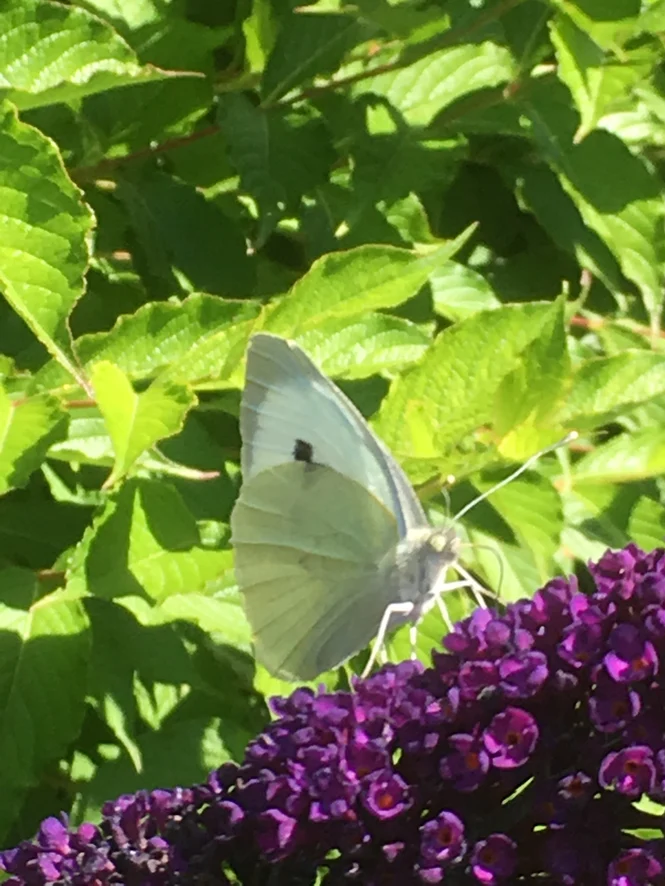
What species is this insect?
Pieris brassicae
